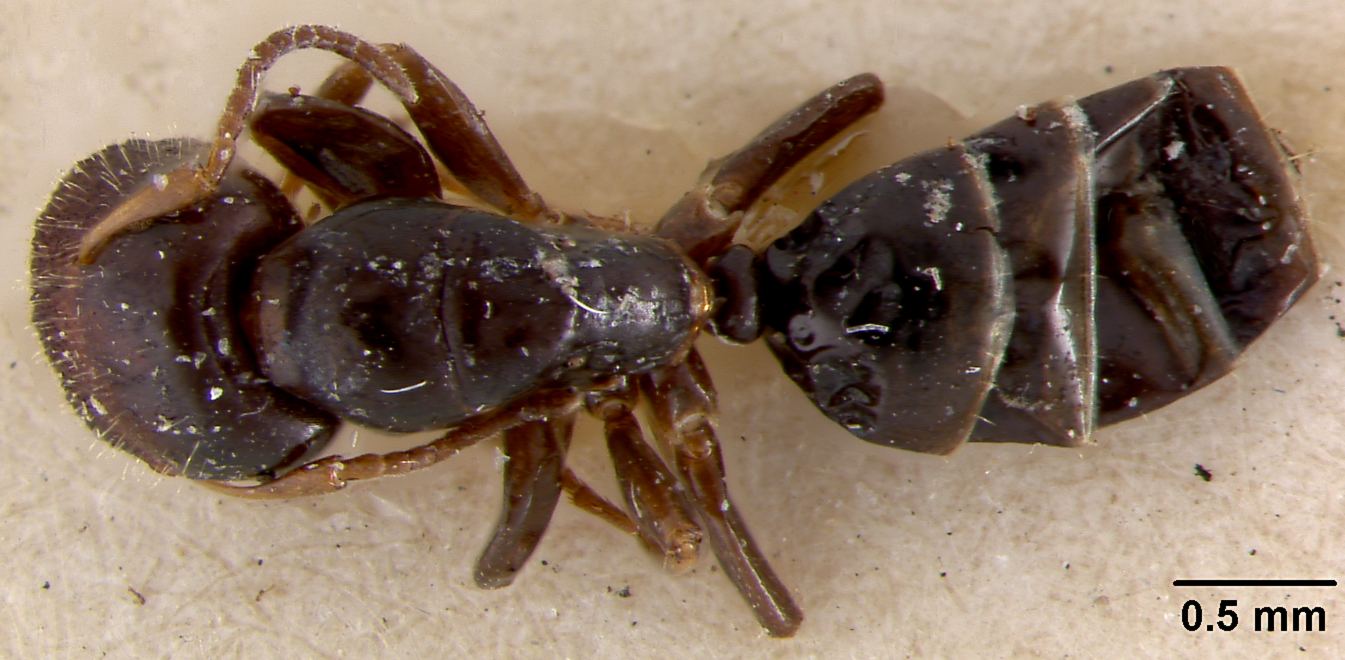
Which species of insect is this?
Camponotus sanguinifrons
